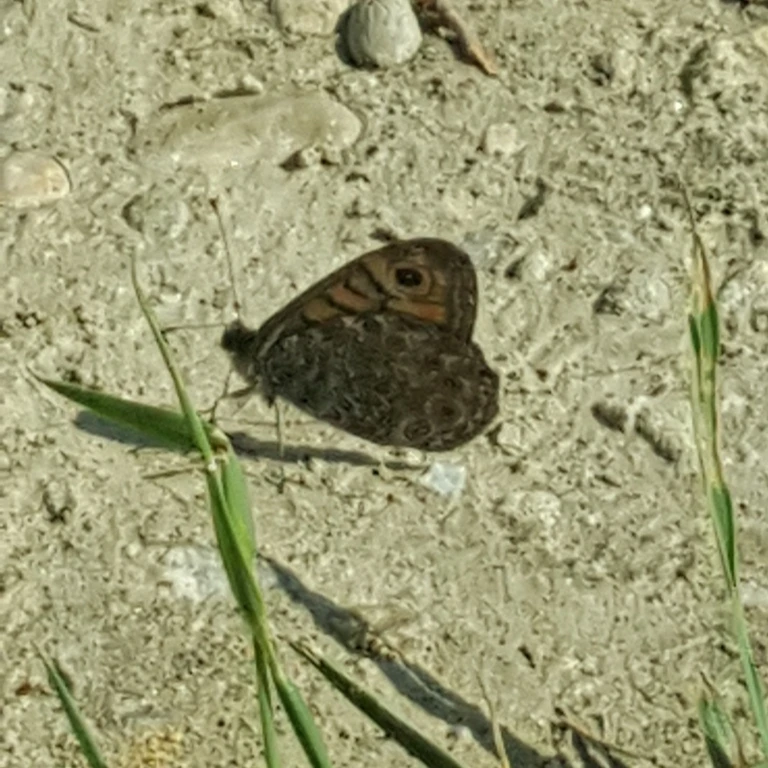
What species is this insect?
Lasiommata megera (also Pararge megera)
